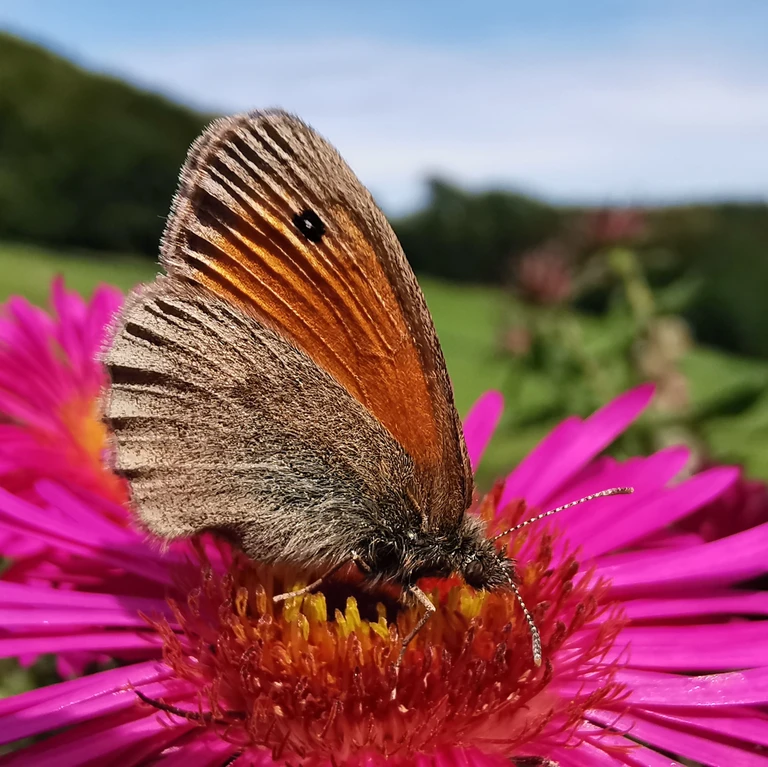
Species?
Coenonympha pamphilus
